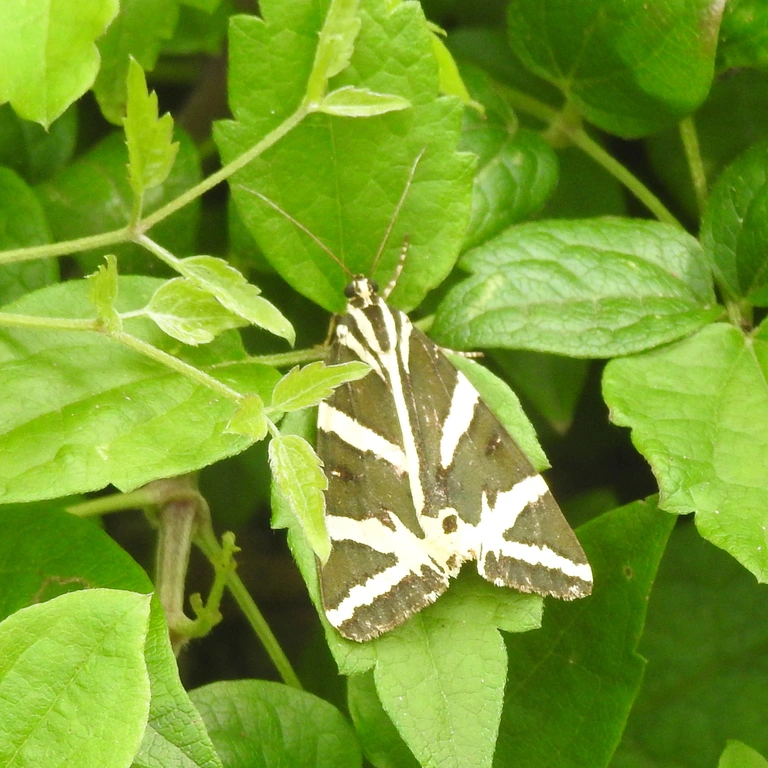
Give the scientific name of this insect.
Euplagia quadripunctaria
